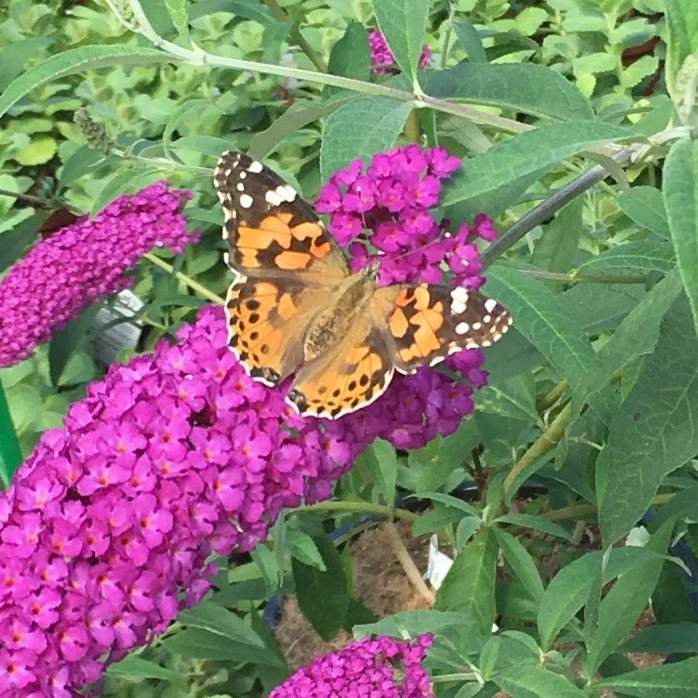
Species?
Vanessa cardui
